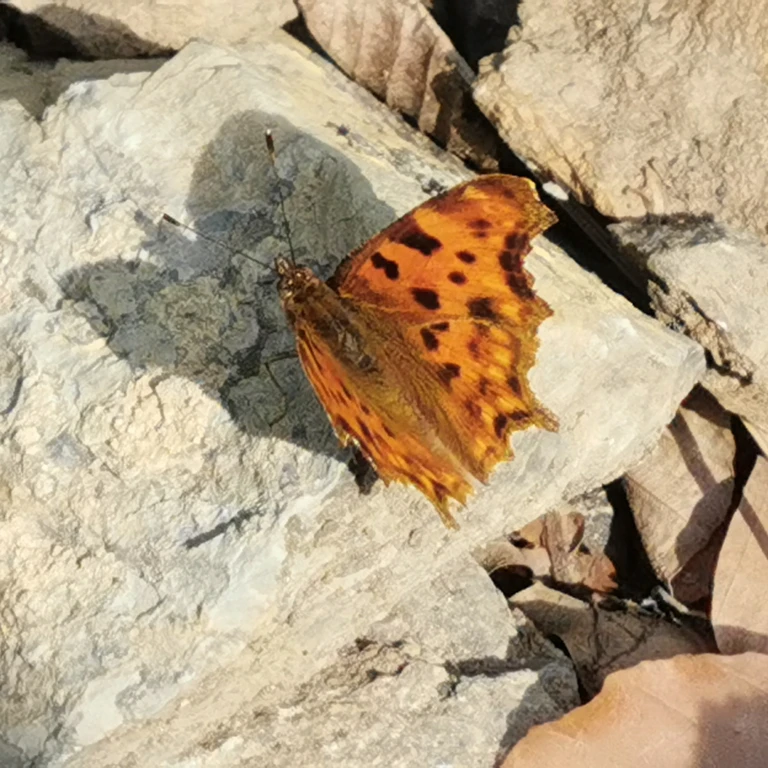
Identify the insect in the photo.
Polygonia c-album
